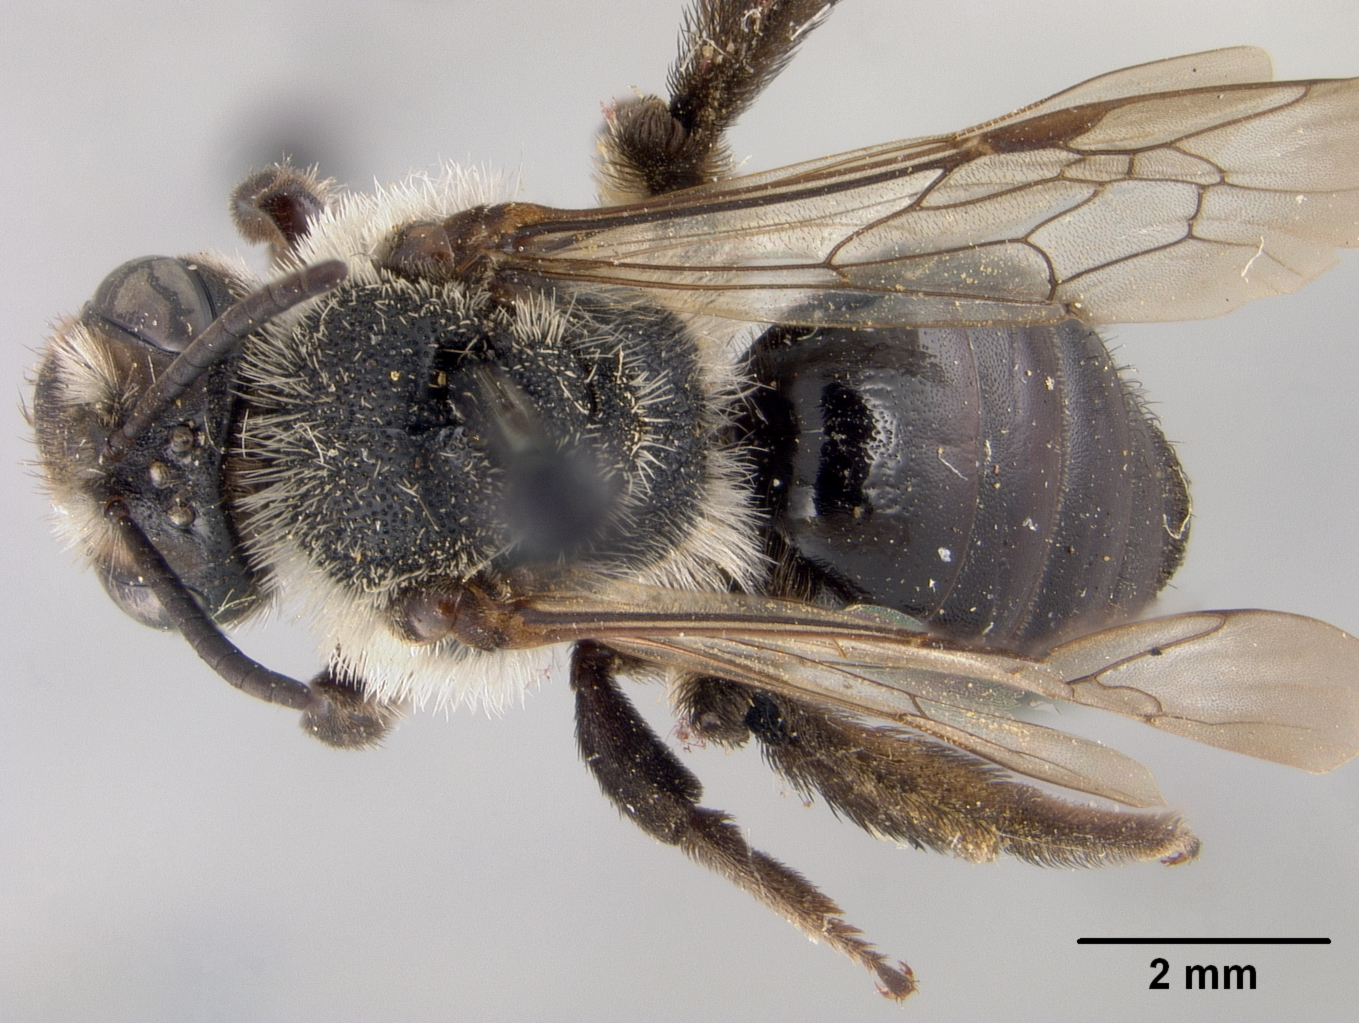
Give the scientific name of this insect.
Andrena winnemuccana
